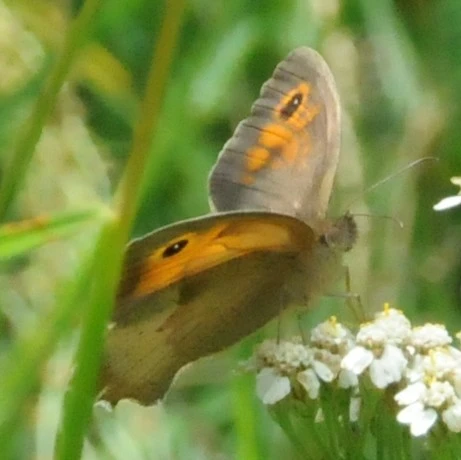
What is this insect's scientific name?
Maniola jurtina
